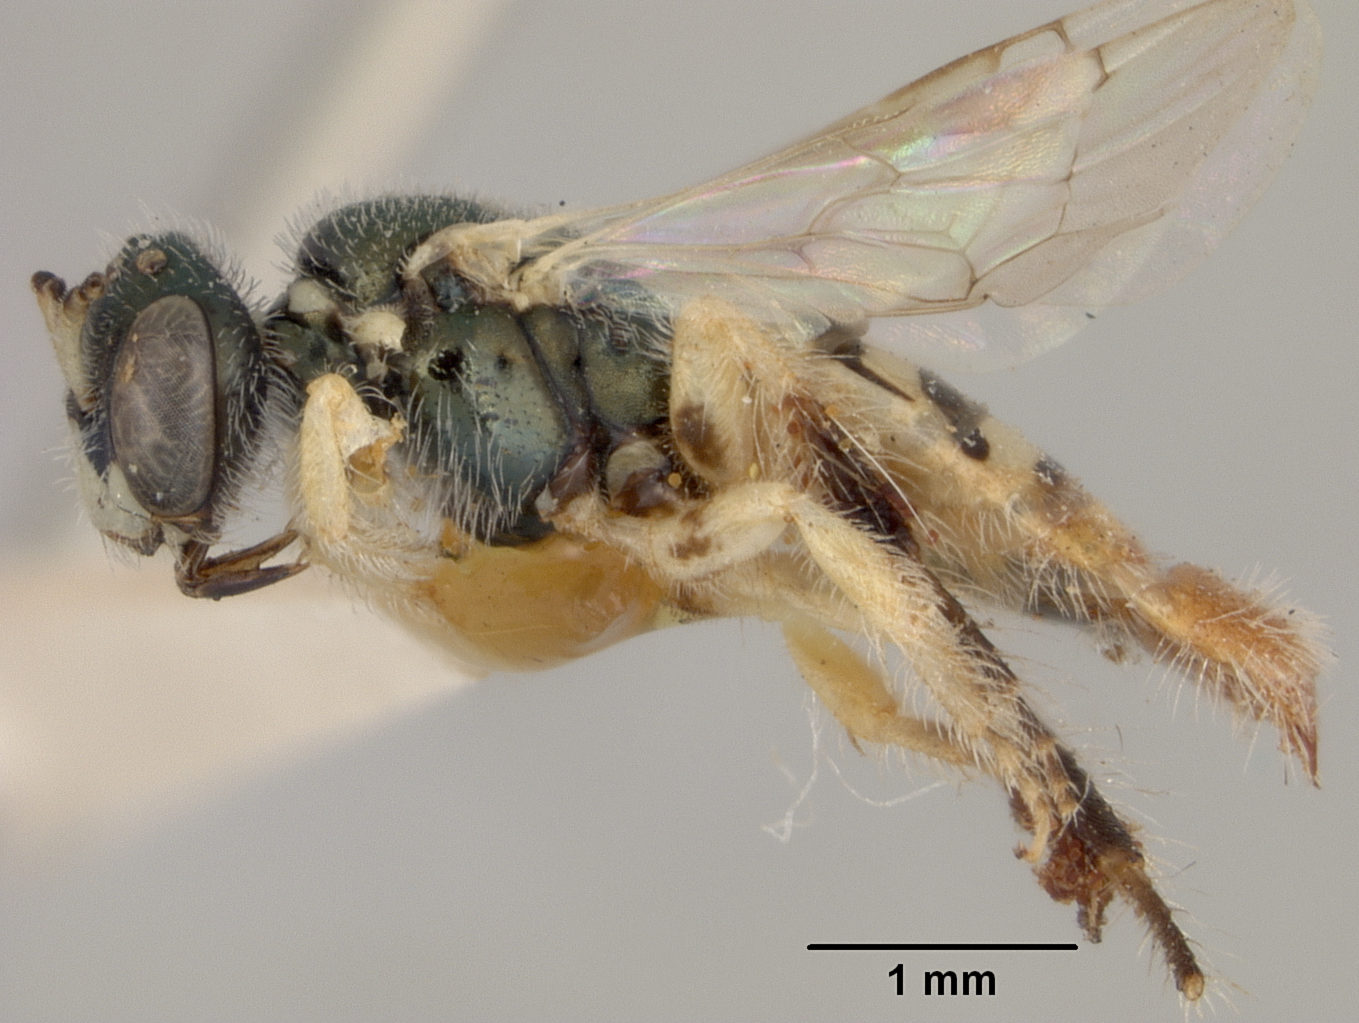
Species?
Perdita crotonis
